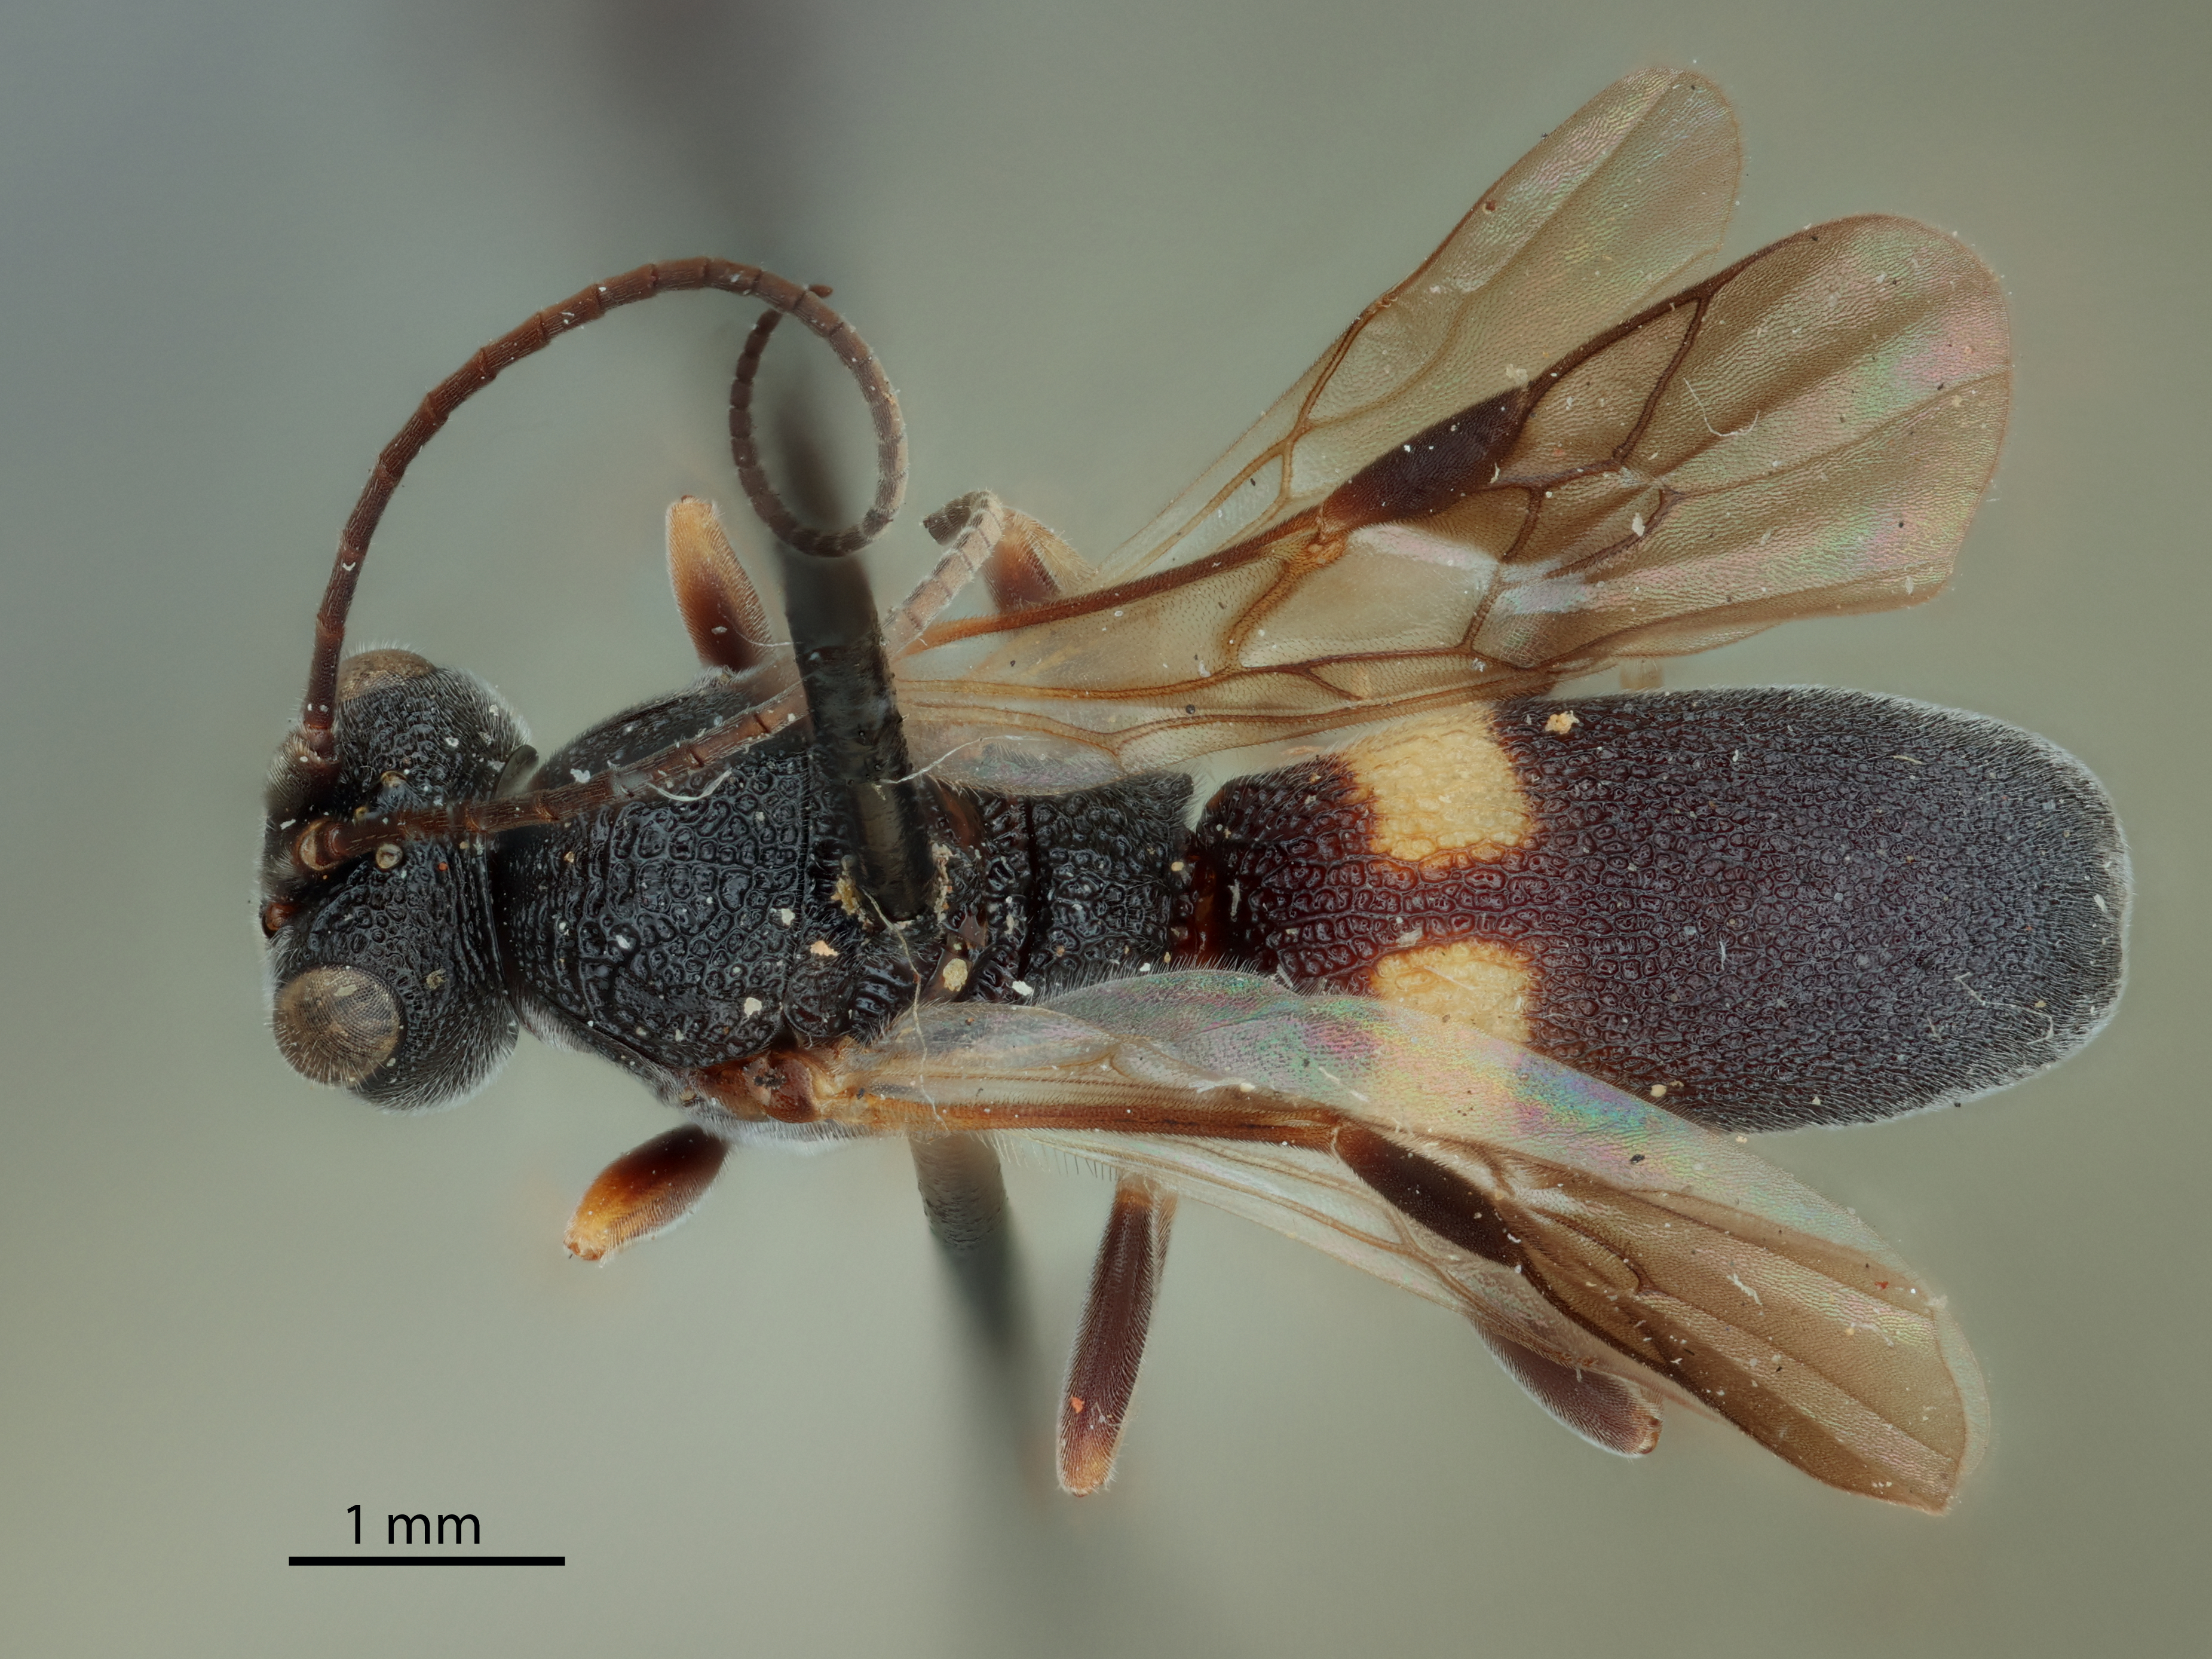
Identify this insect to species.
Chelonus chilonis
